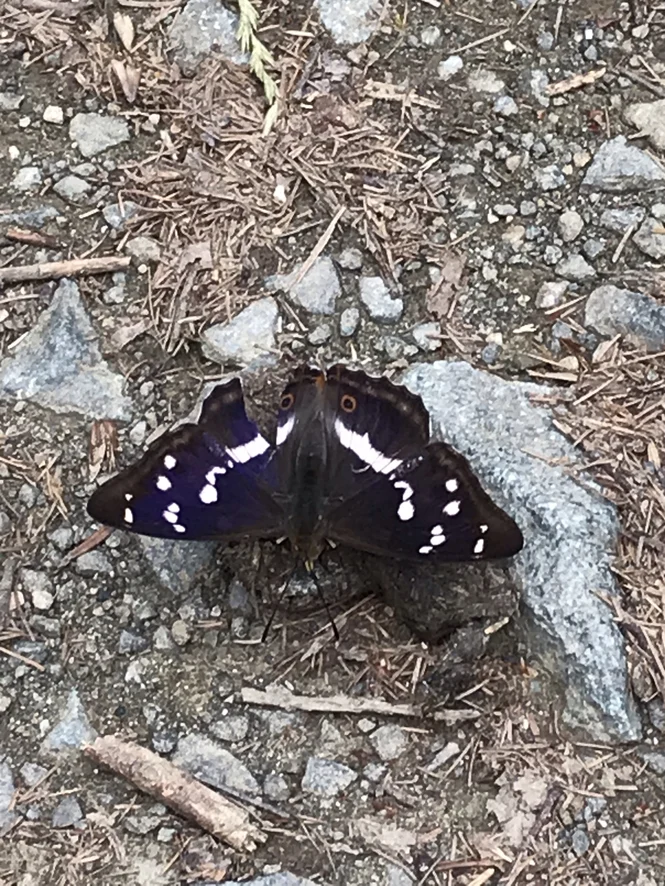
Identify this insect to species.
Apatura iris
